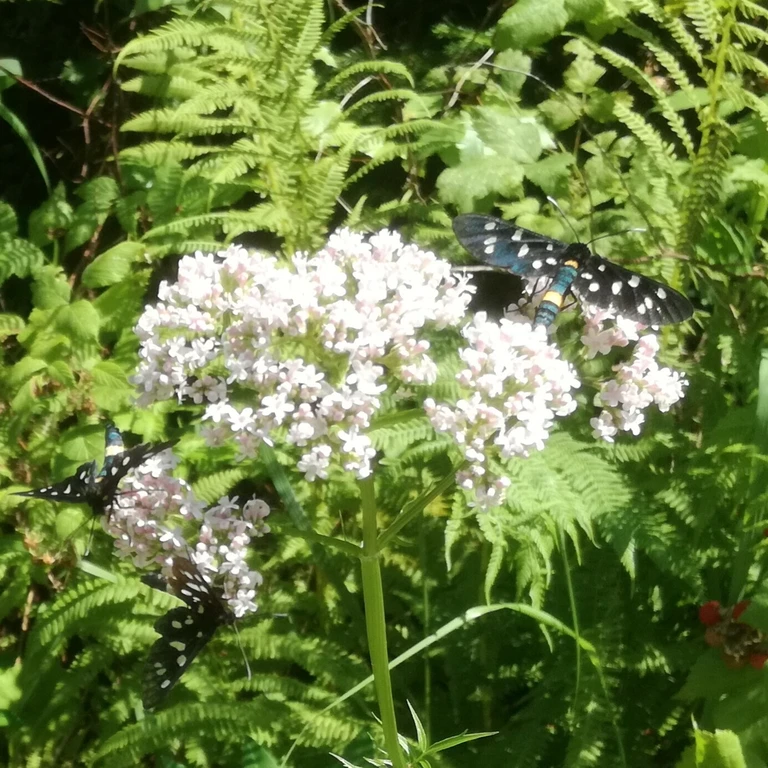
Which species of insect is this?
Amata phegea
